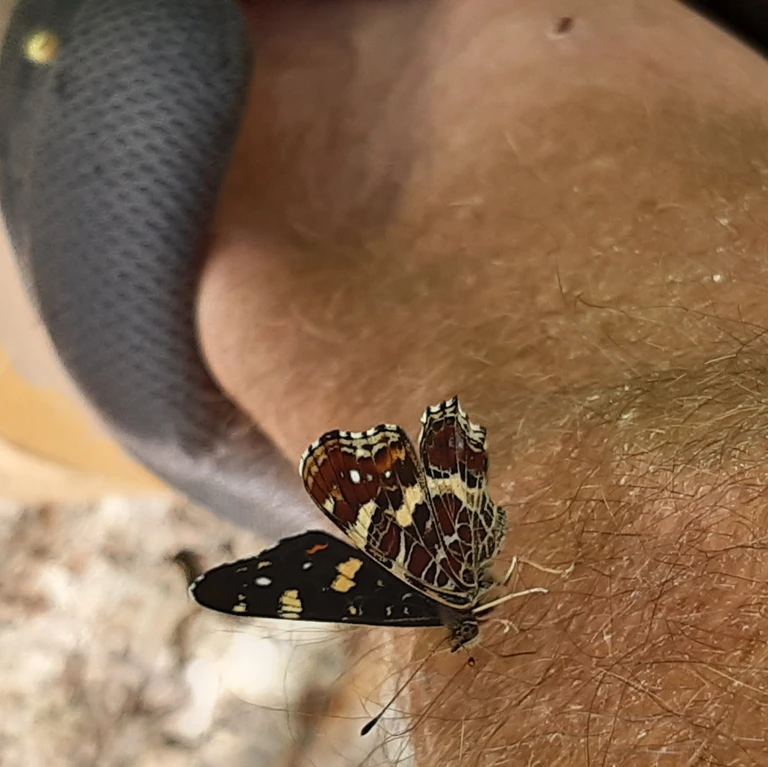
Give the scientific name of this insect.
Araschnia levana
